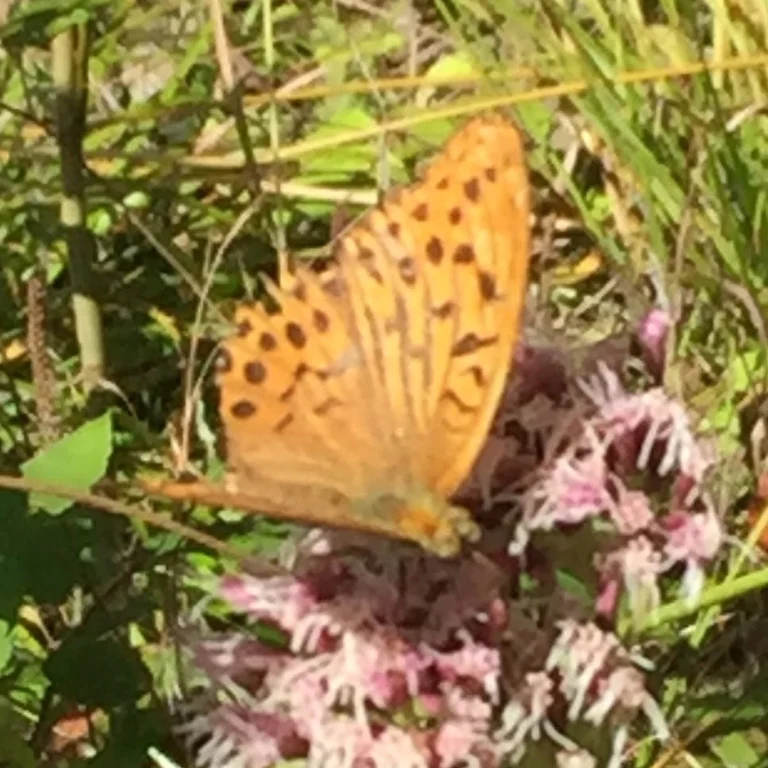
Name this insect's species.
Argynnis paphia
